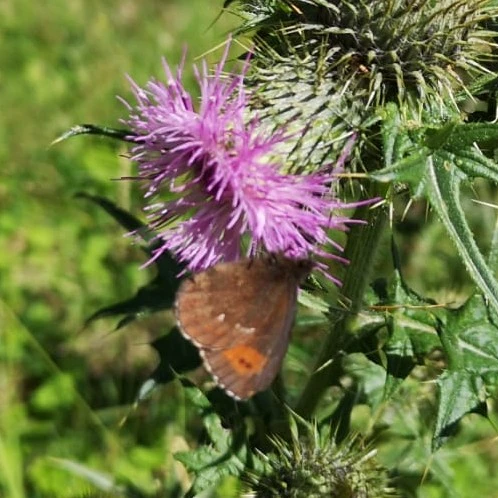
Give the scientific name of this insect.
Erebia ligea
